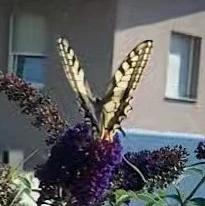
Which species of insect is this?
Papilio machaon
